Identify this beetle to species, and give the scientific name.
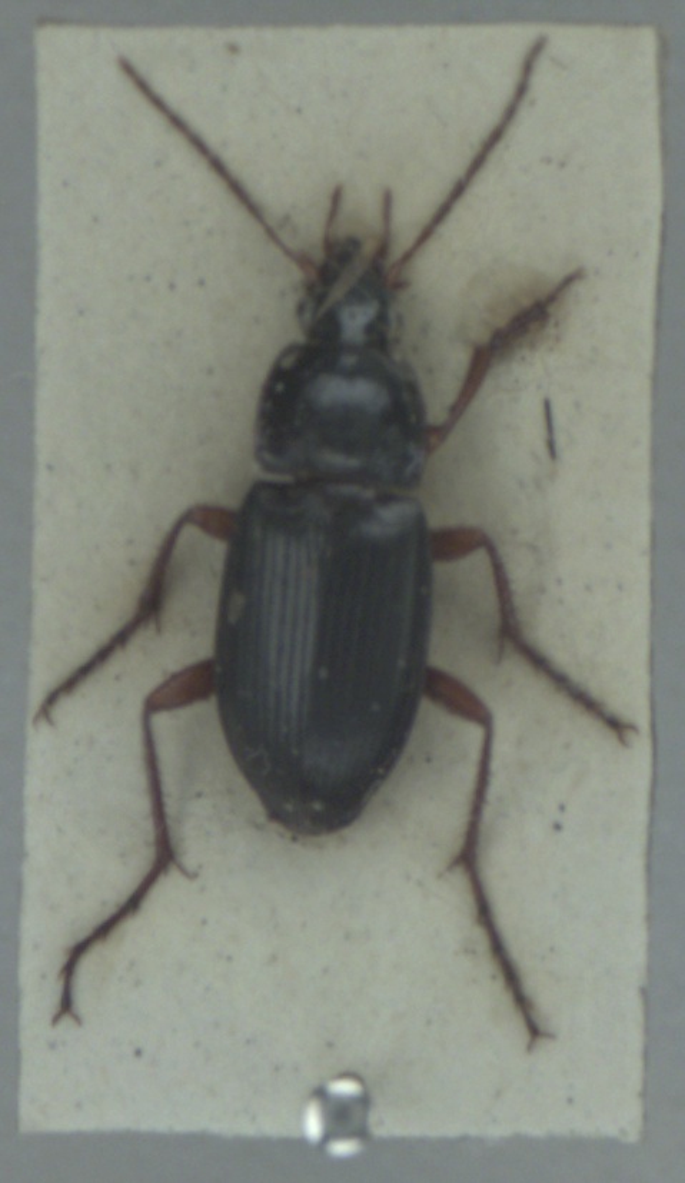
Calathus fuscipes
